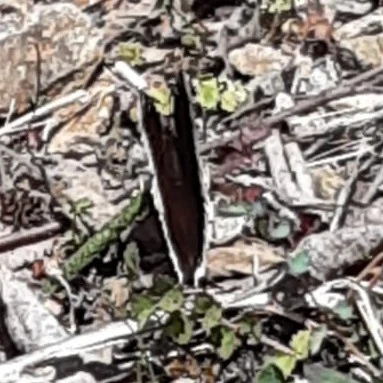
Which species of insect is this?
Nymphalis antiopa
